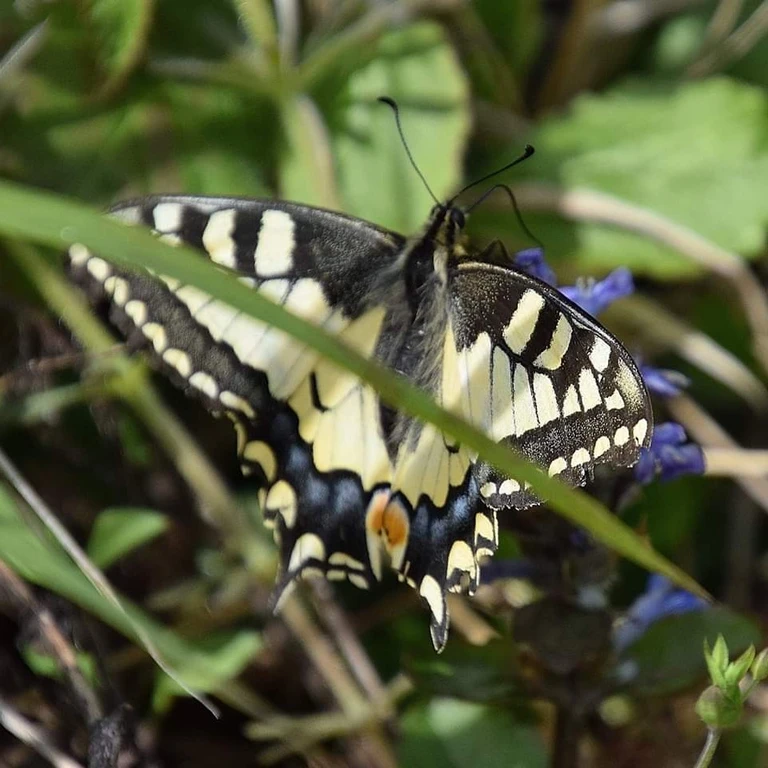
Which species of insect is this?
Papilio machaon
